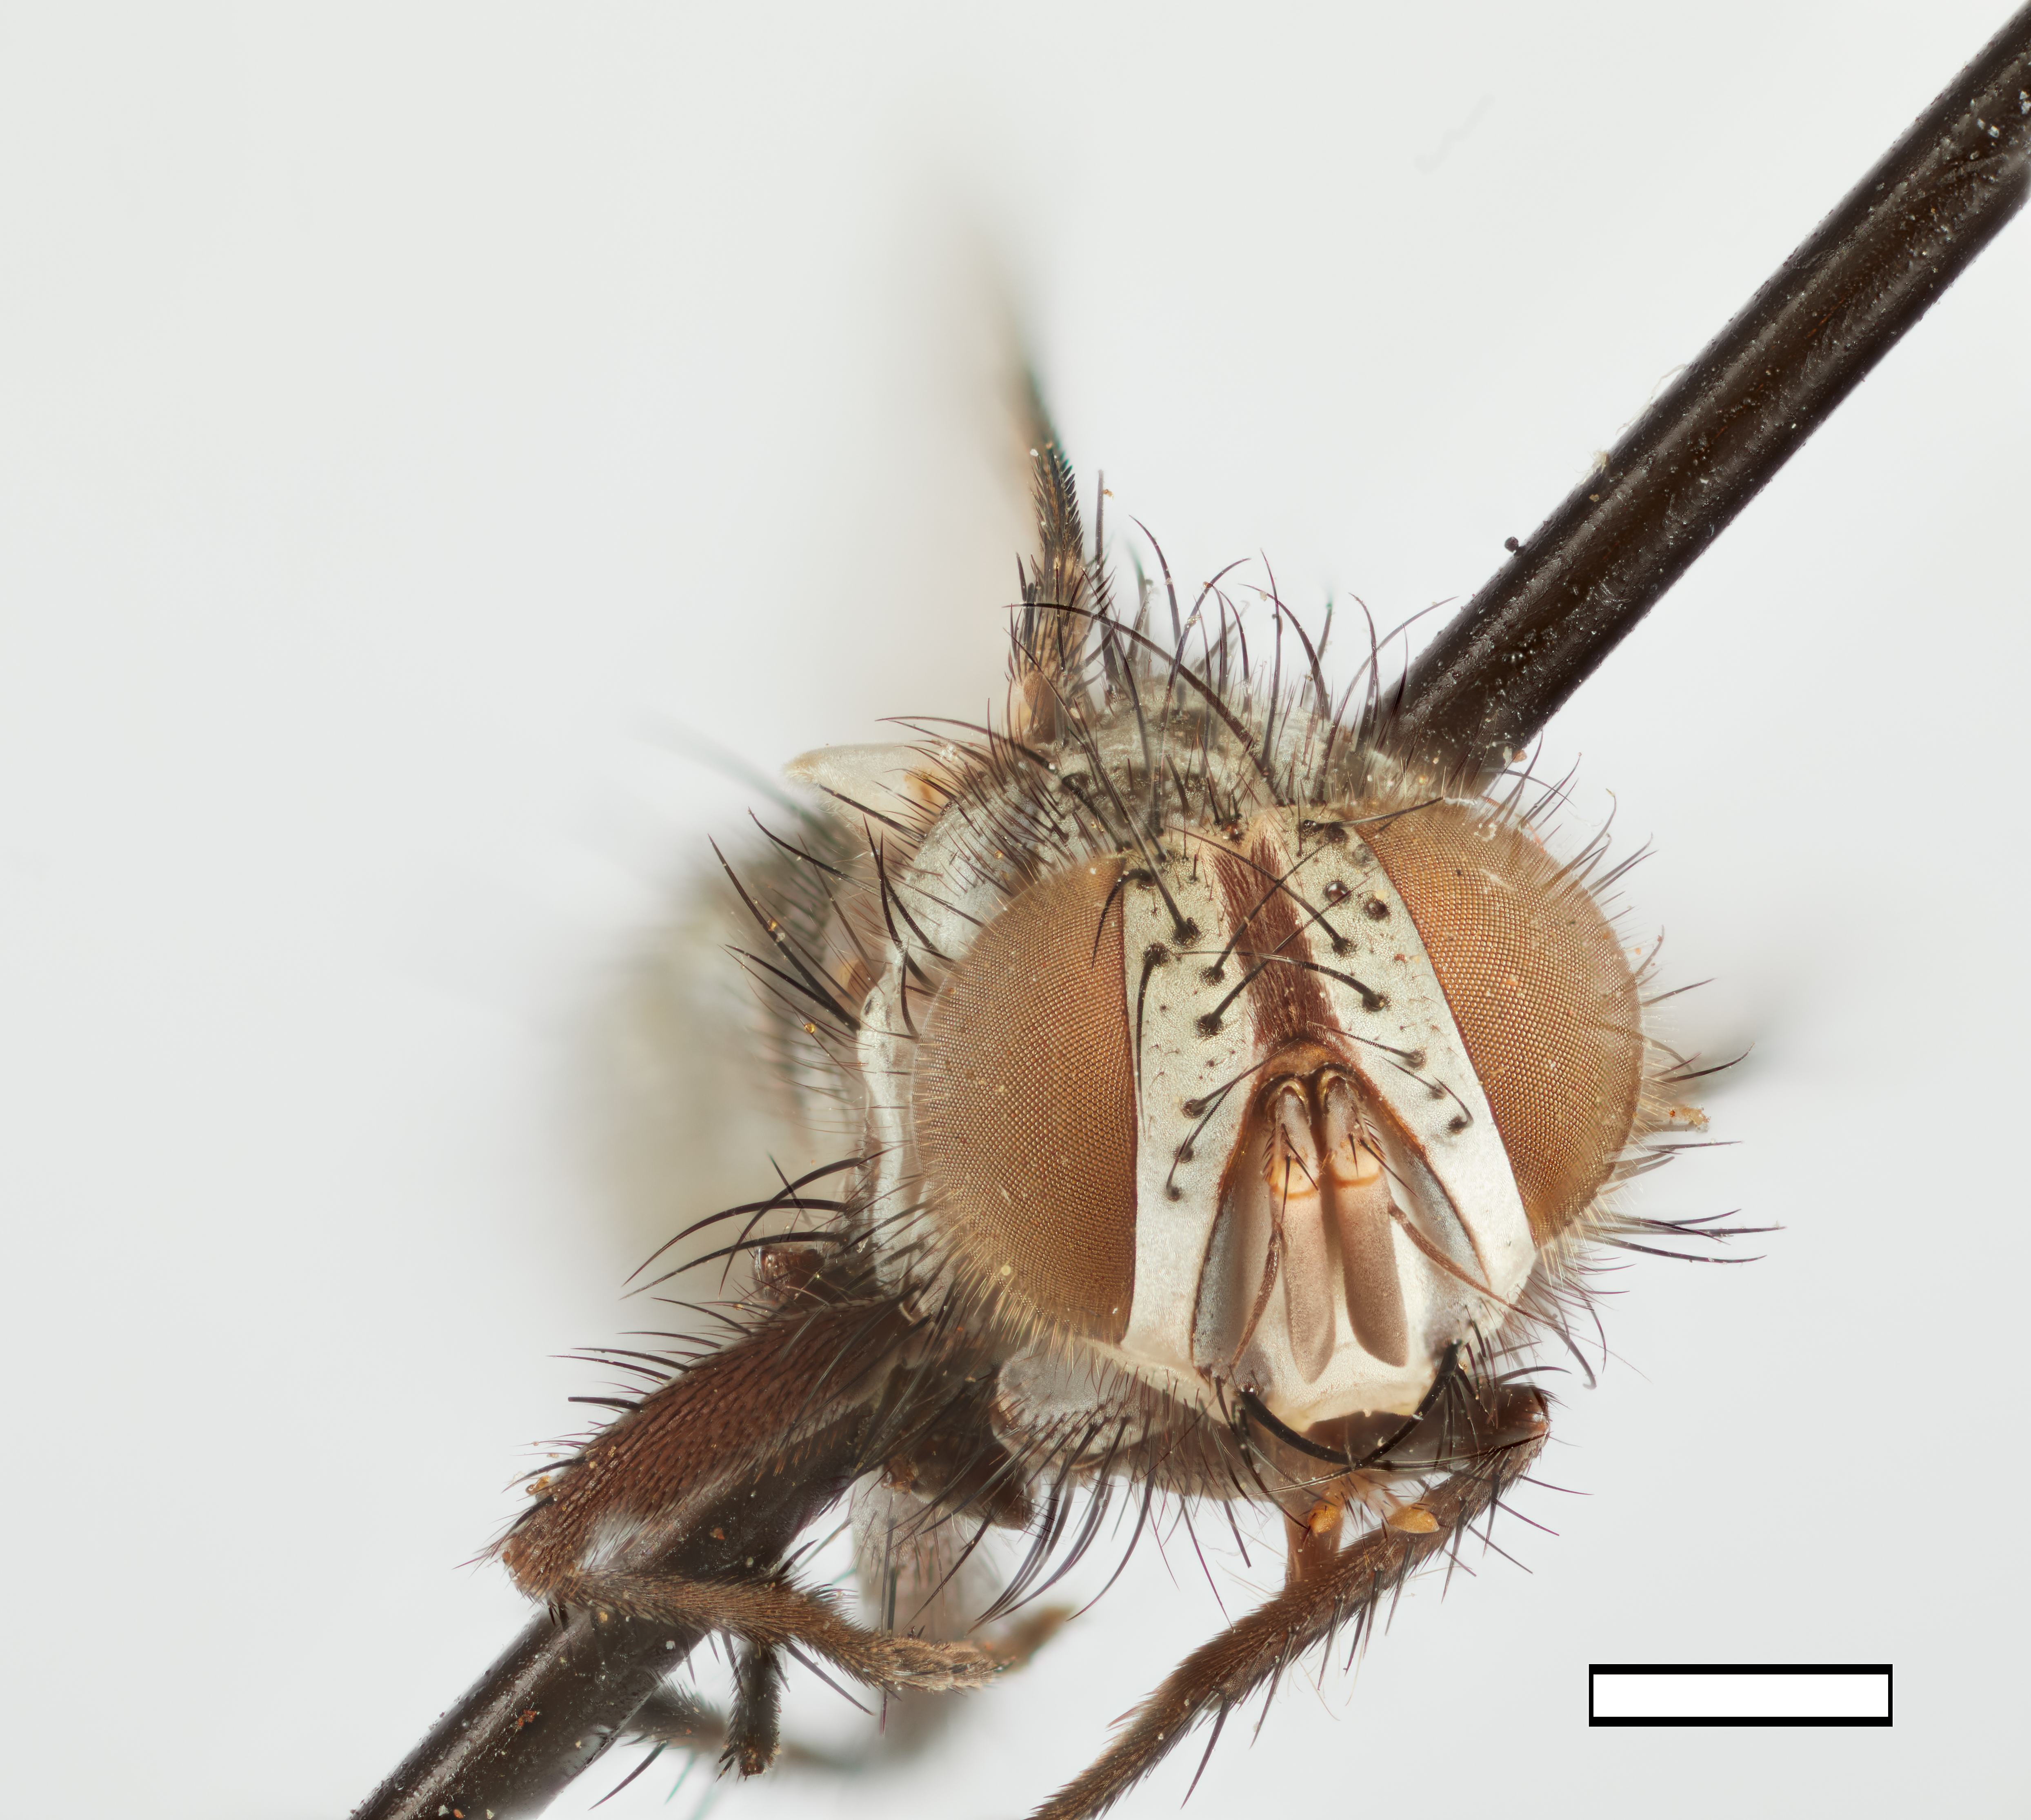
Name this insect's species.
Exoristopsis setifera
